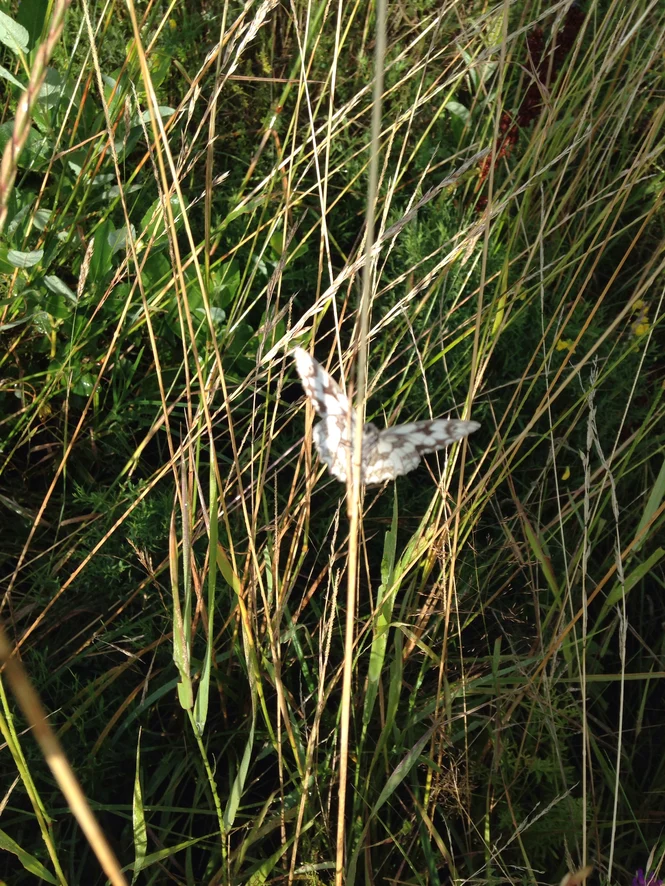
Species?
Melanargia galathea
